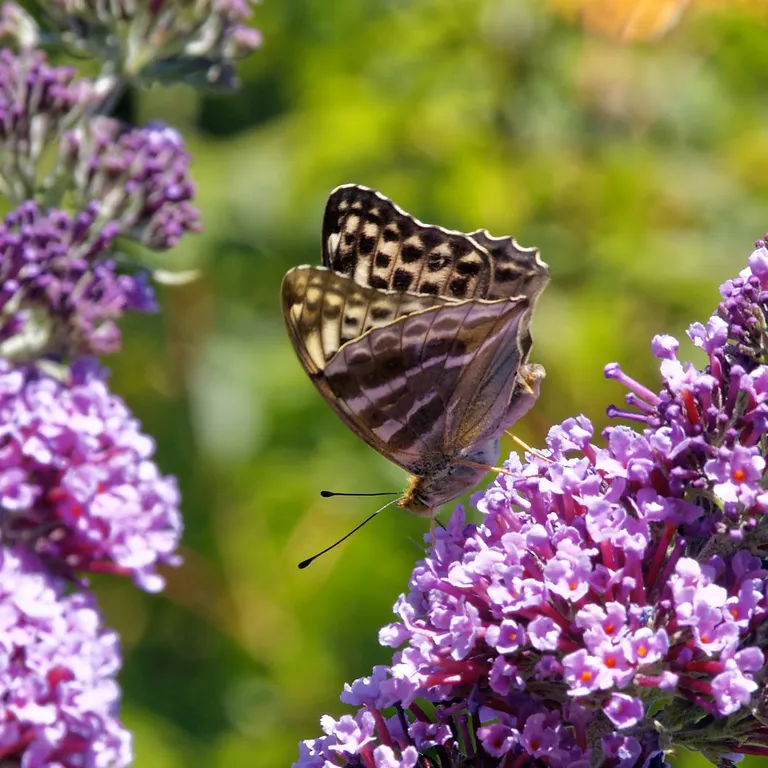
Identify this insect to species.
Argynnis paphia
